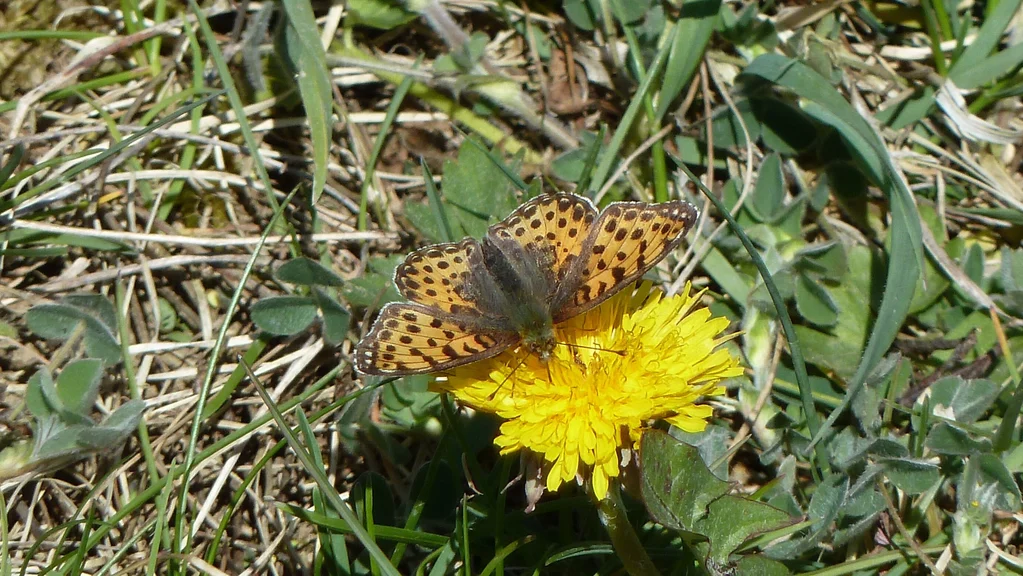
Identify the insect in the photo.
Issoria lathonia
